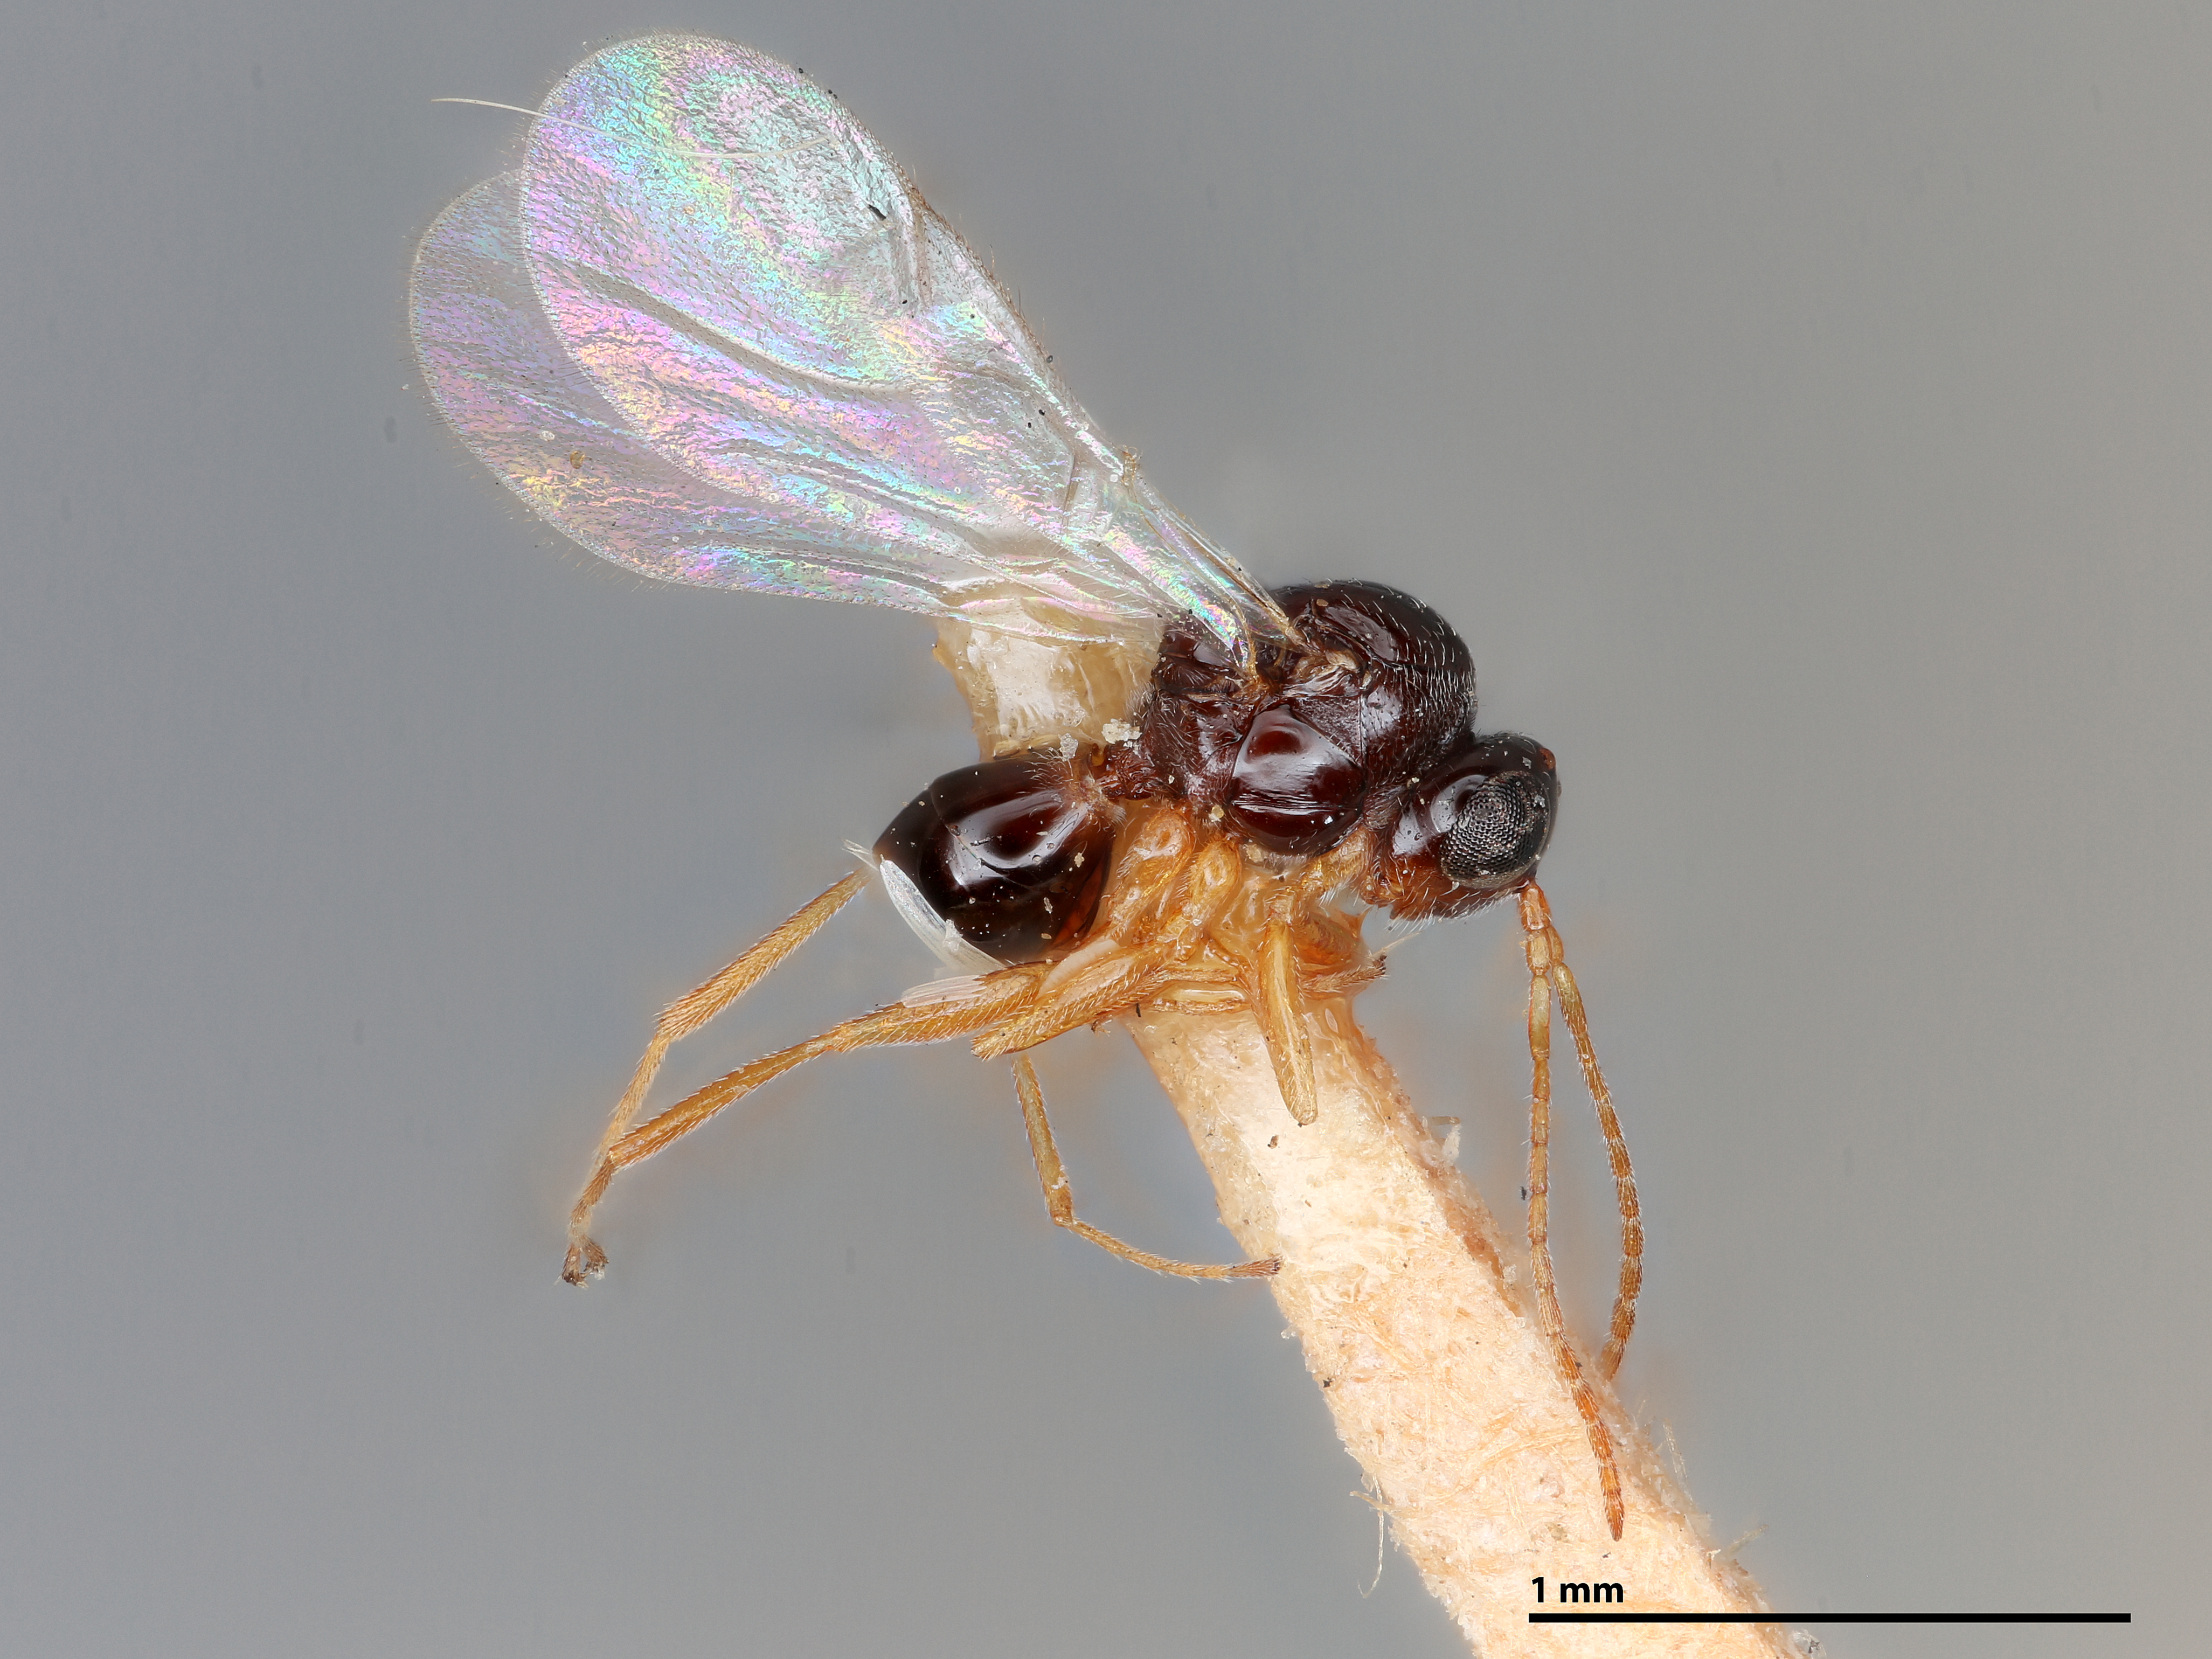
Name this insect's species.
Phaenoglyphis americana
